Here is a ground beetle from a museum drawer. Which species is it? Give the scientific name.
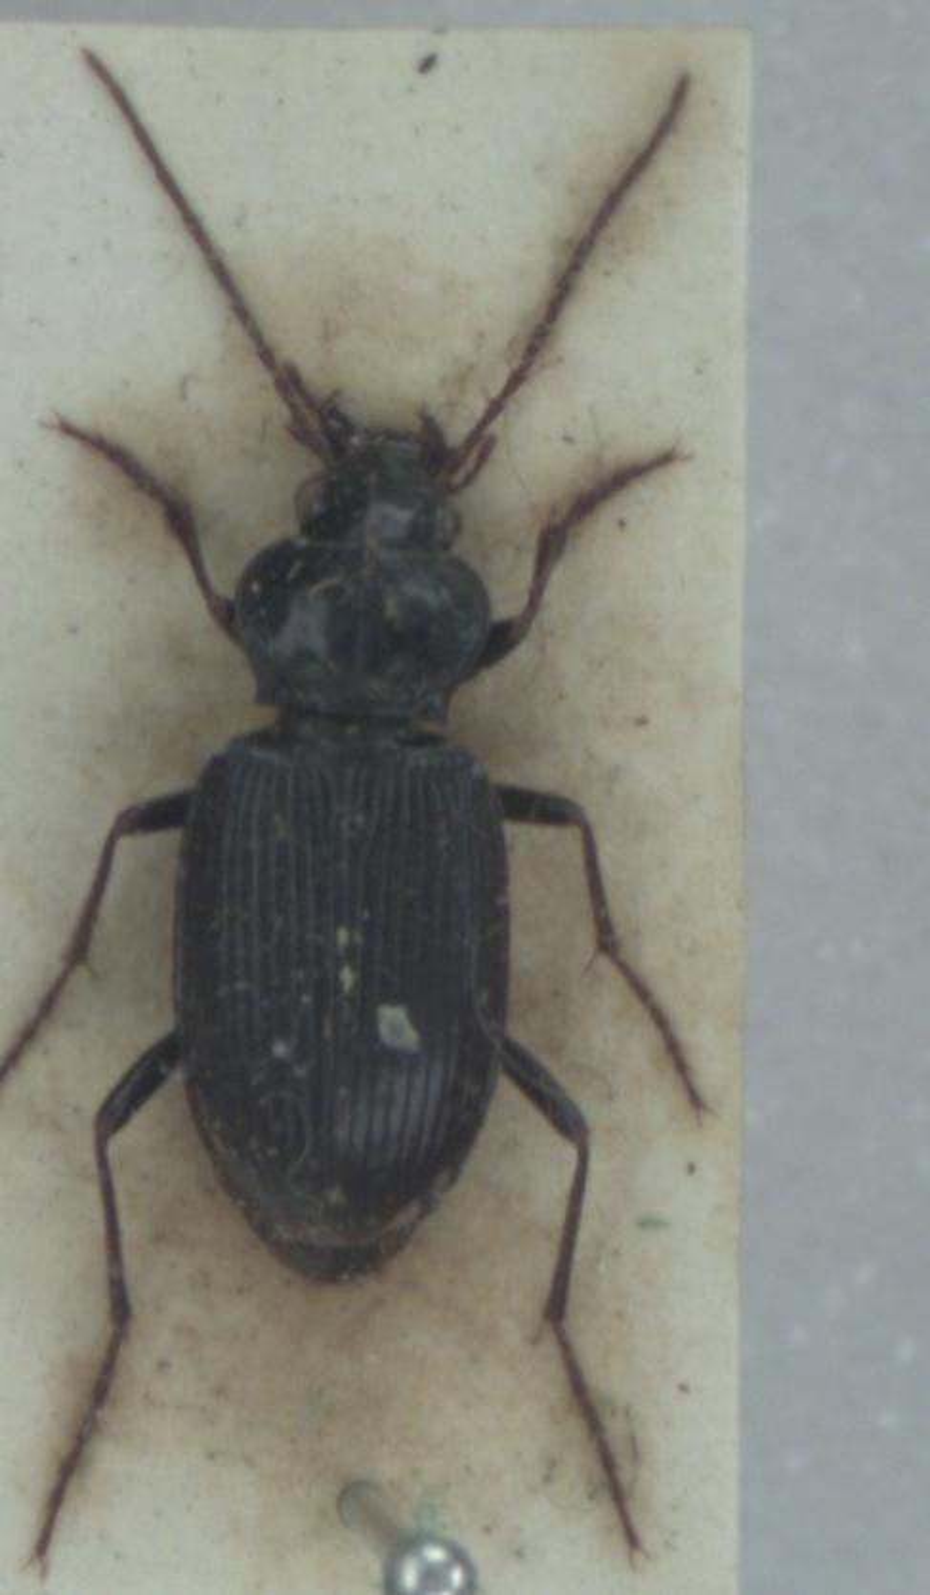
Nebria brevicollis
